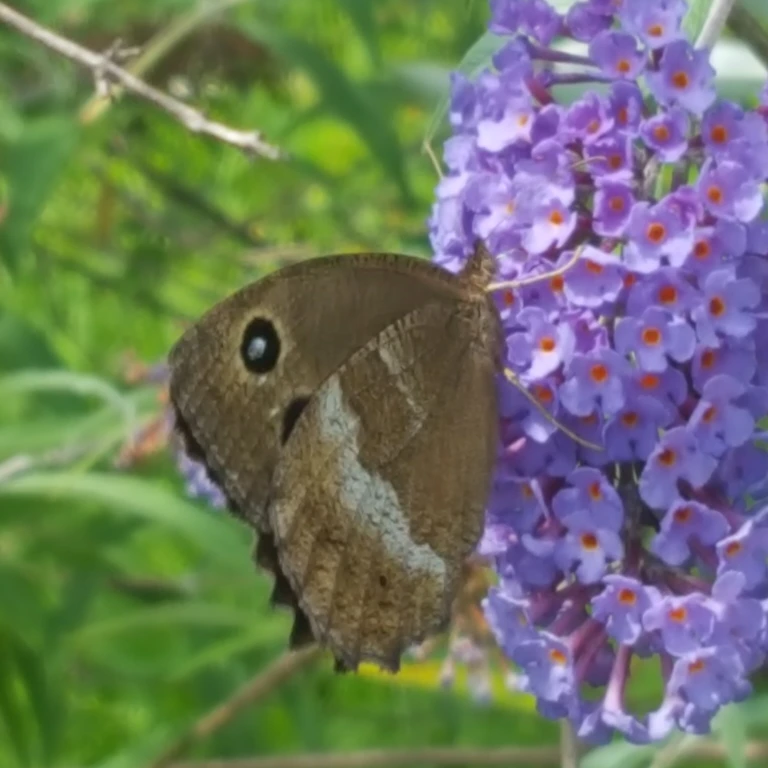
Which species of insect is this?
Minois dryas
